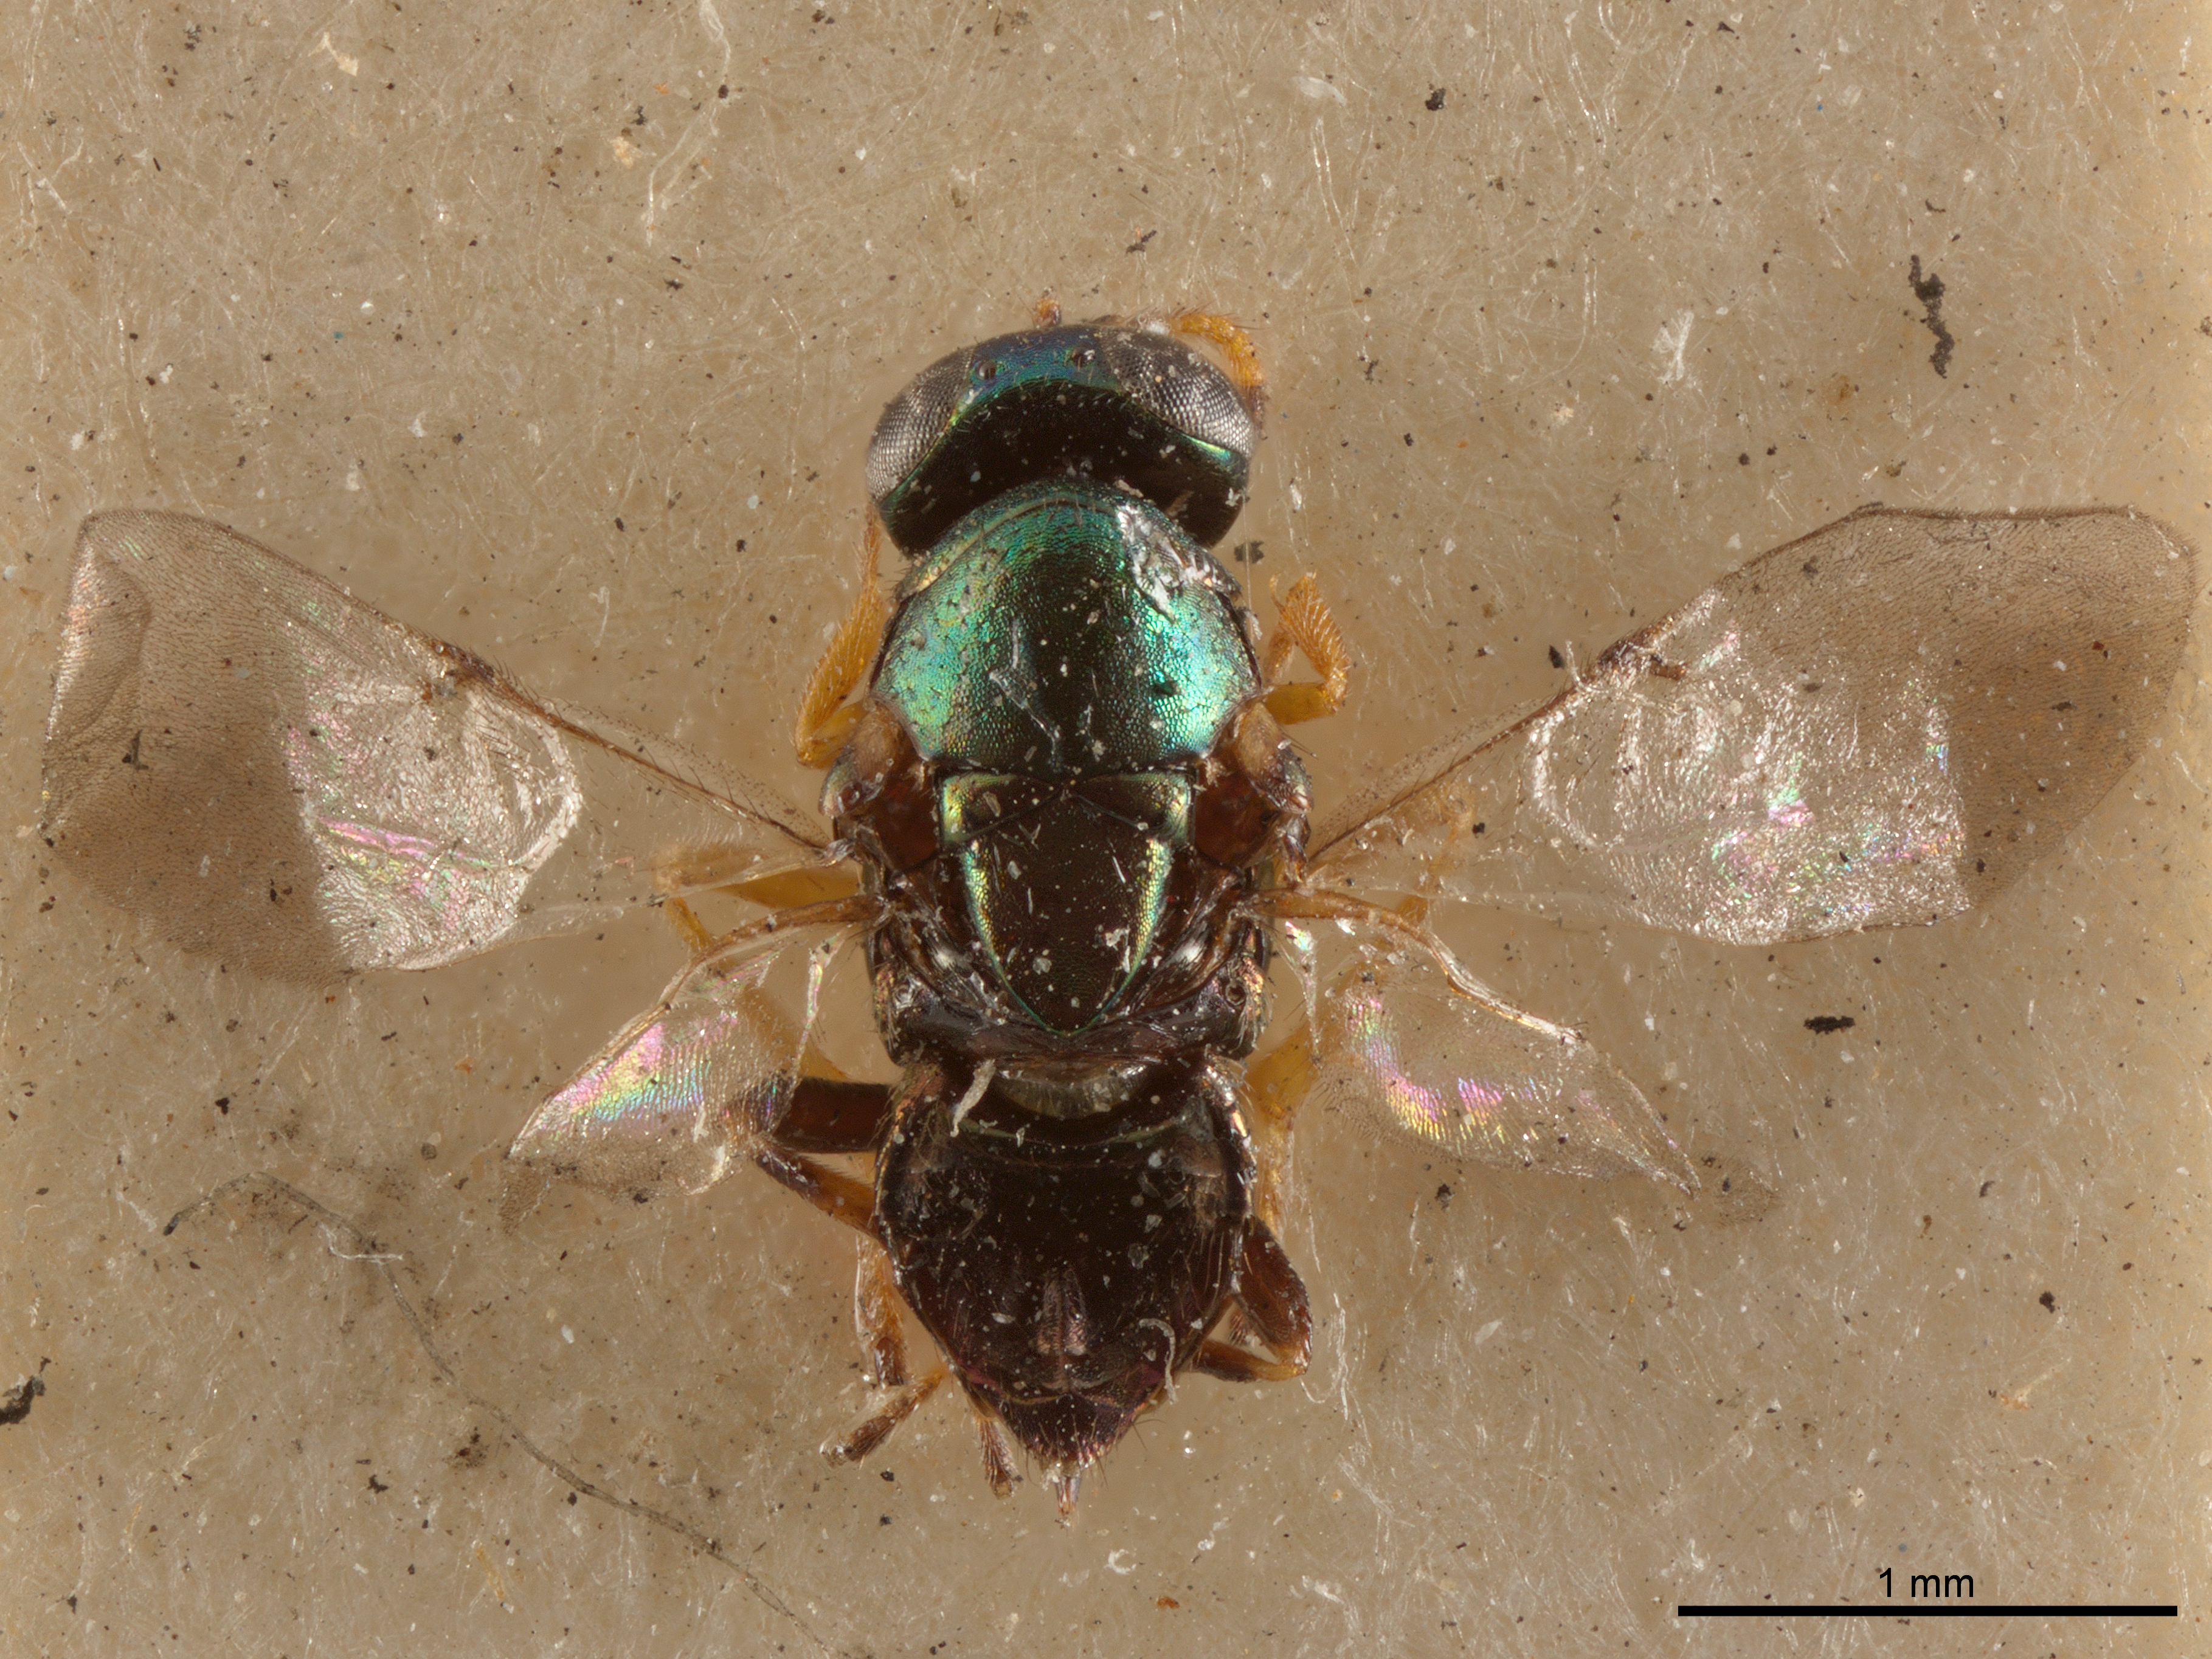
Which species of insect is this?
Aenasiella brachyscelidis
